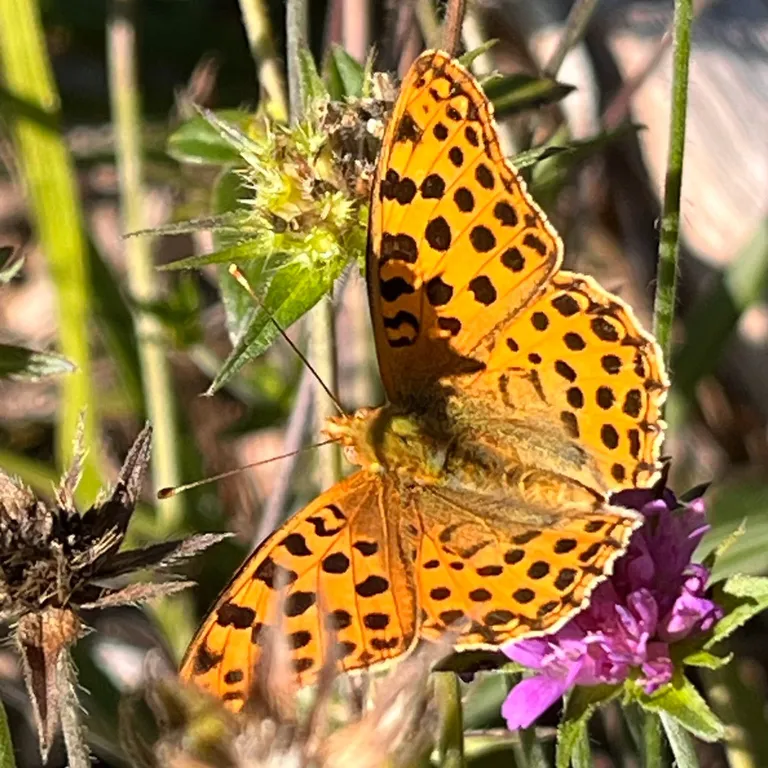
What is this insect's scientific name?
Issoria lathonia
